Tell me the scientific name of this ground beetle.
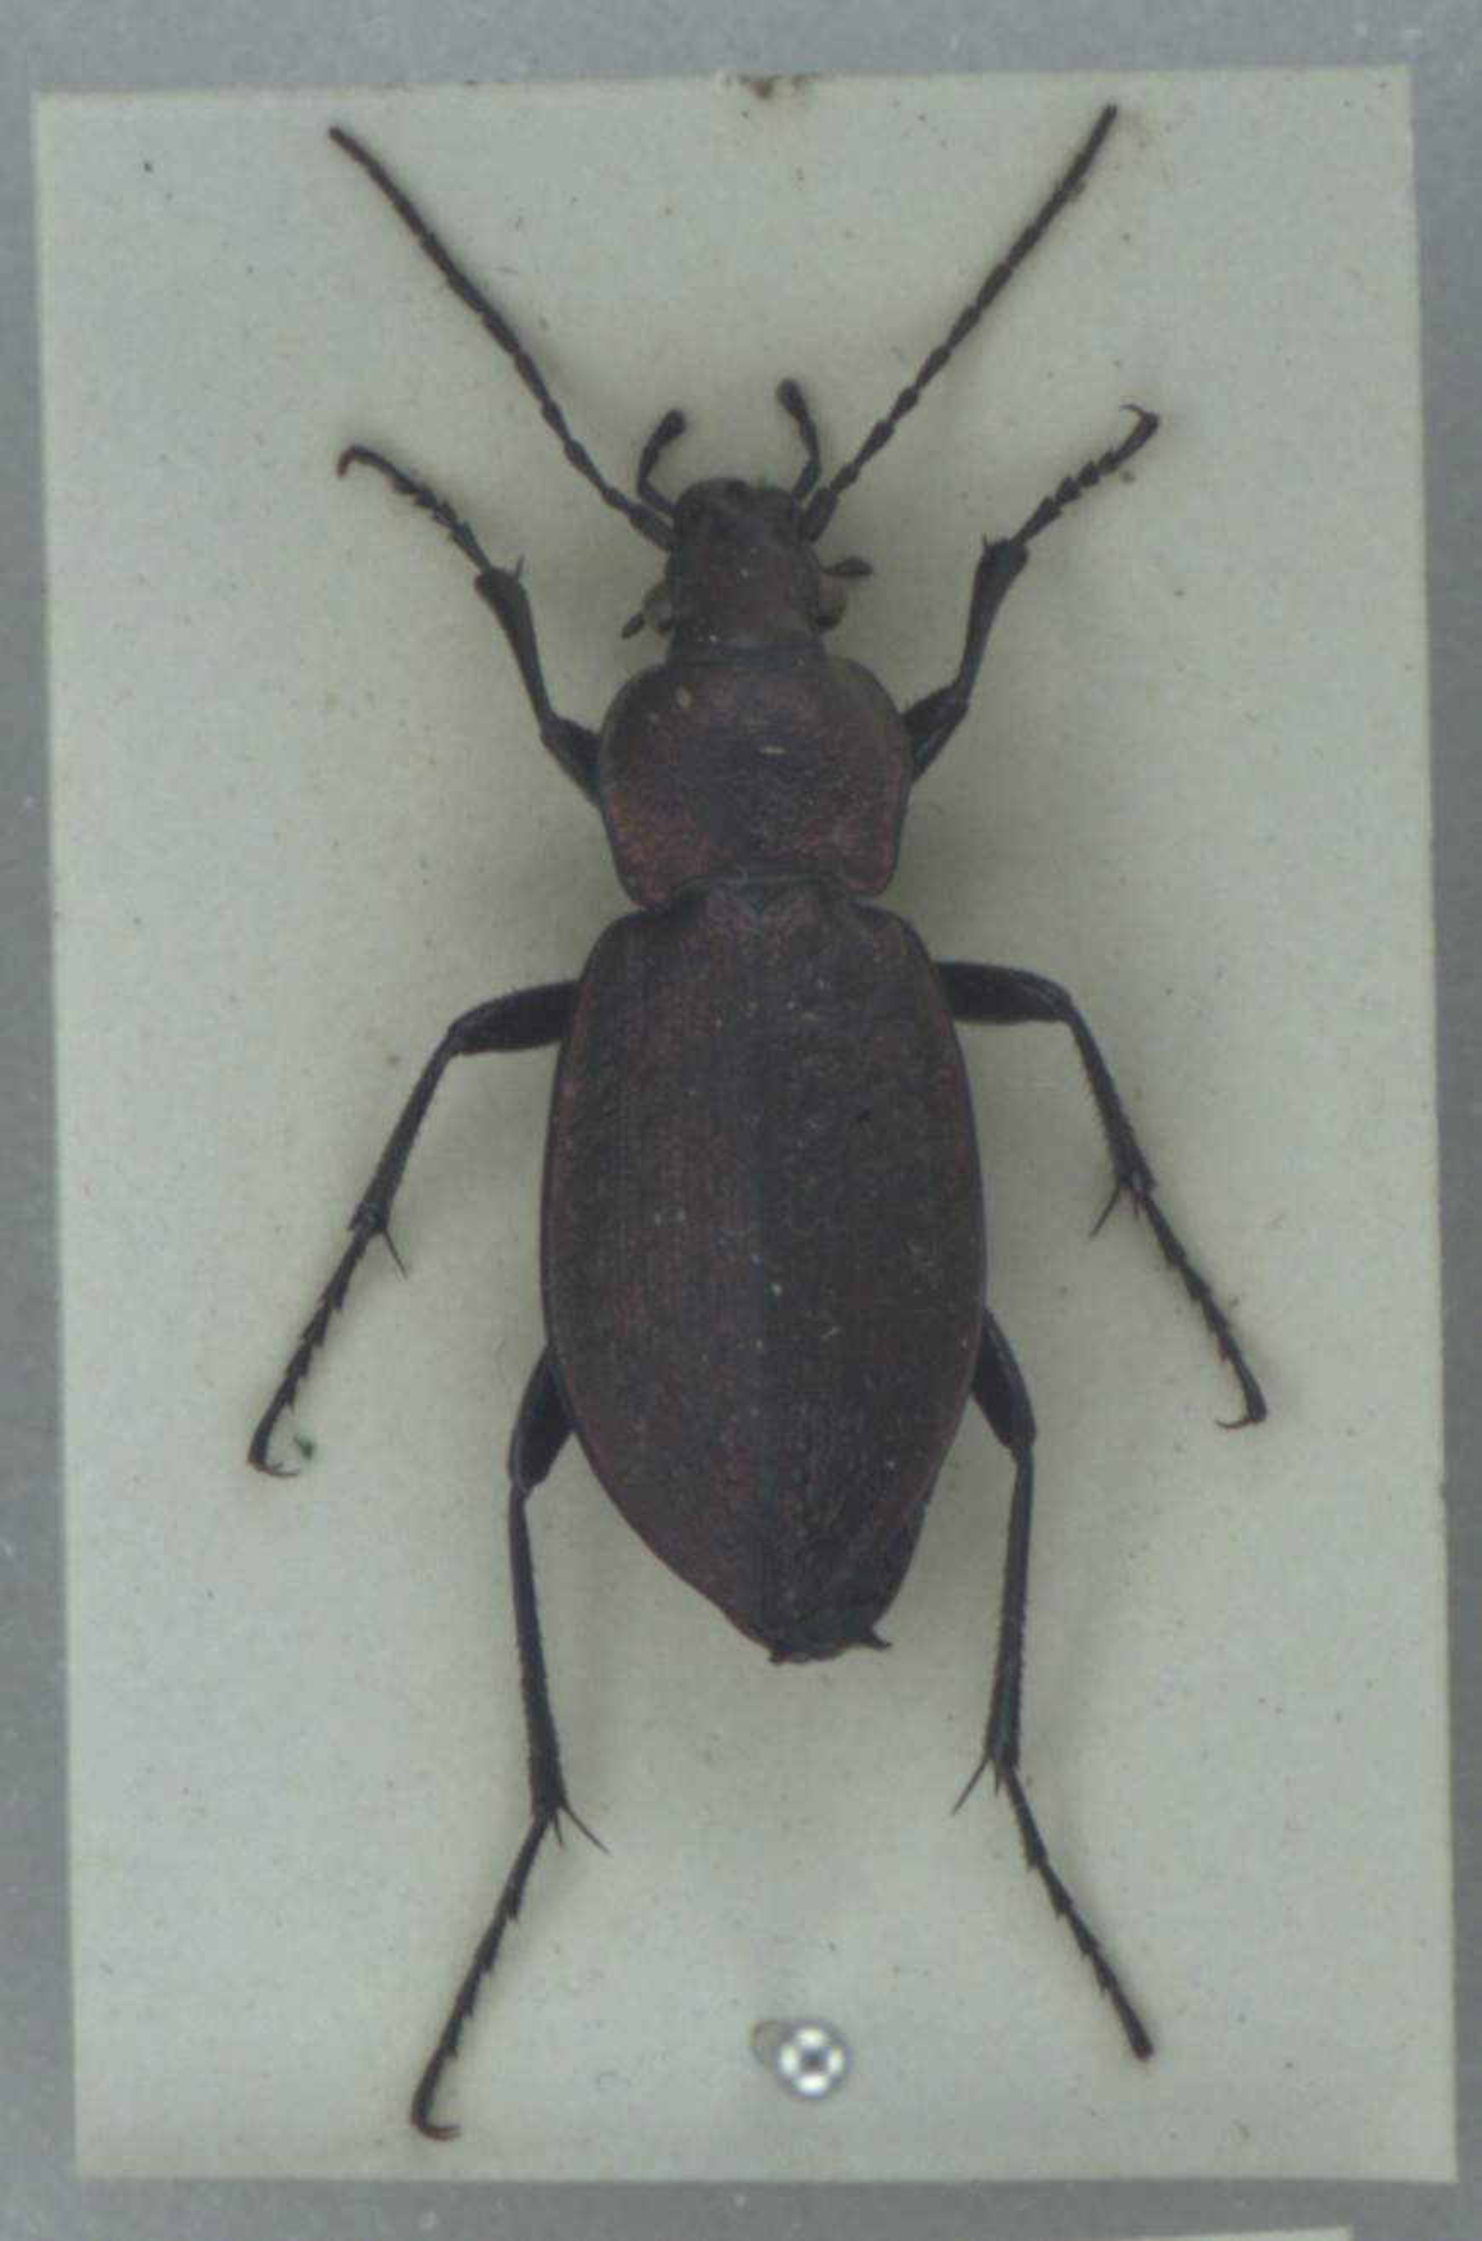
Carabus arvensis
